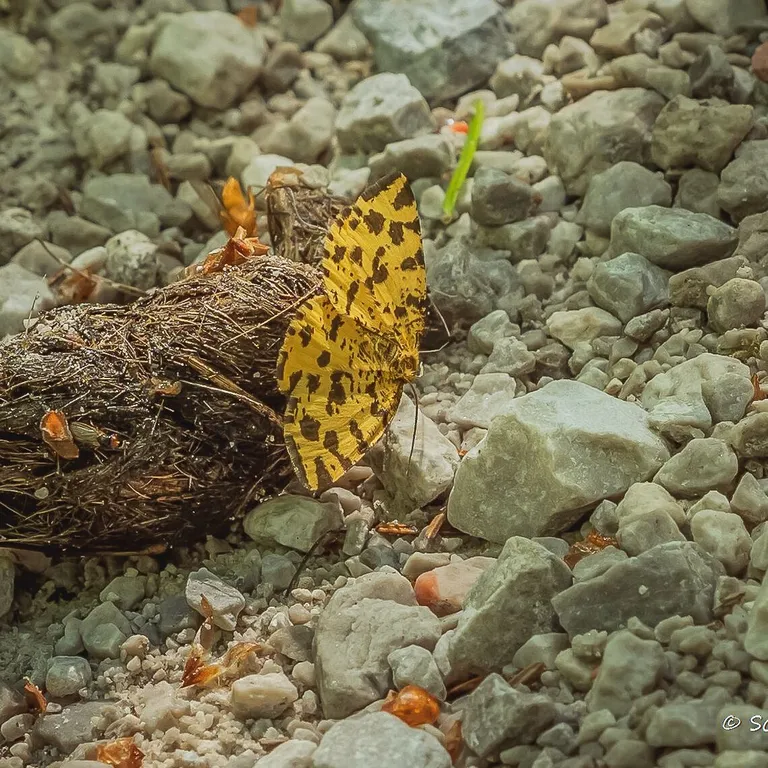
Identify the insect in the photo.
Pseudopanthera macularia
